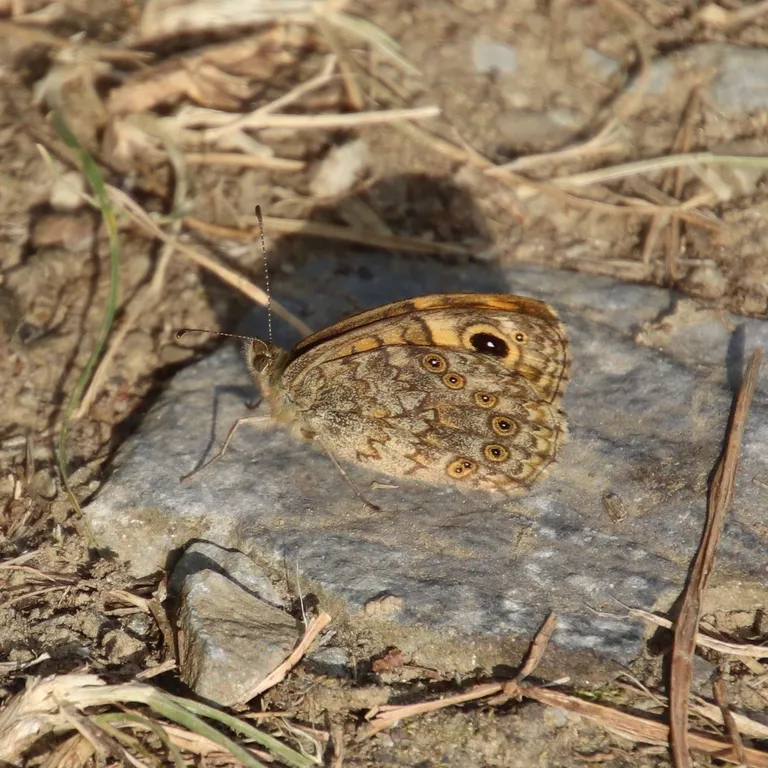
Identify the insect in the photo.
Lasiommata megera (also Pararge megera)
